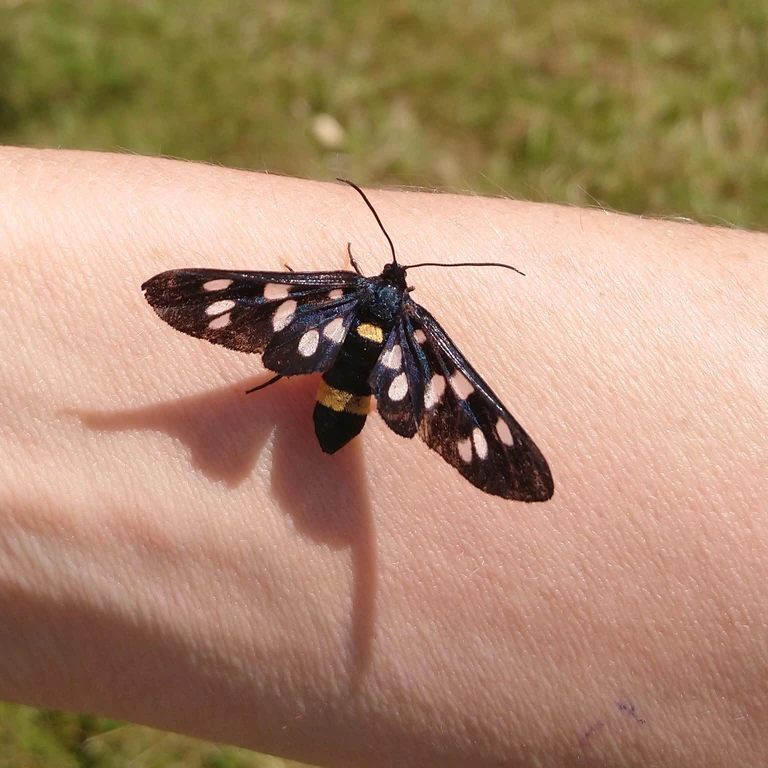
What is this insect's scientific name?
Amata phegea
